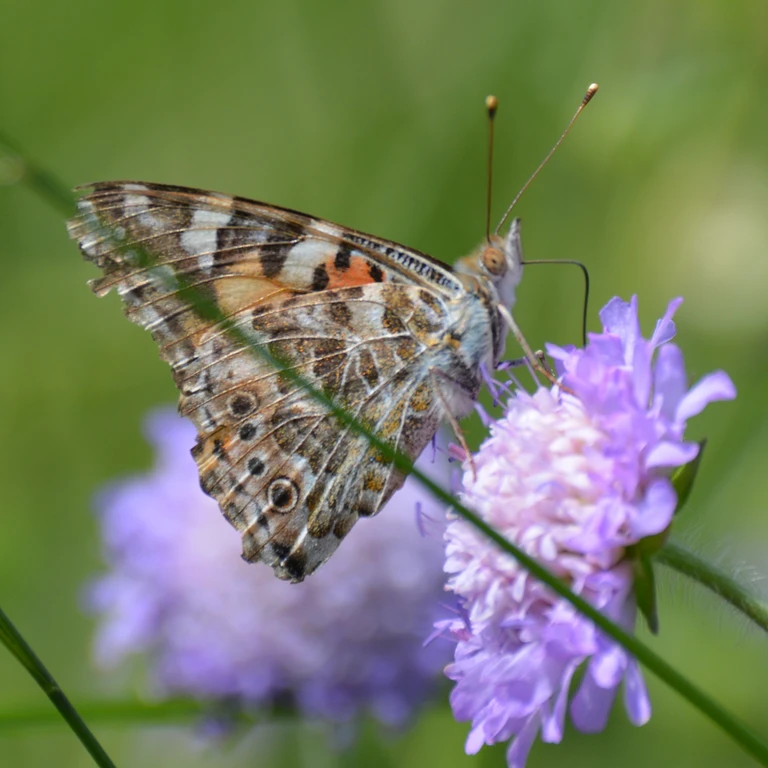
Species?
Vanessa cardui
